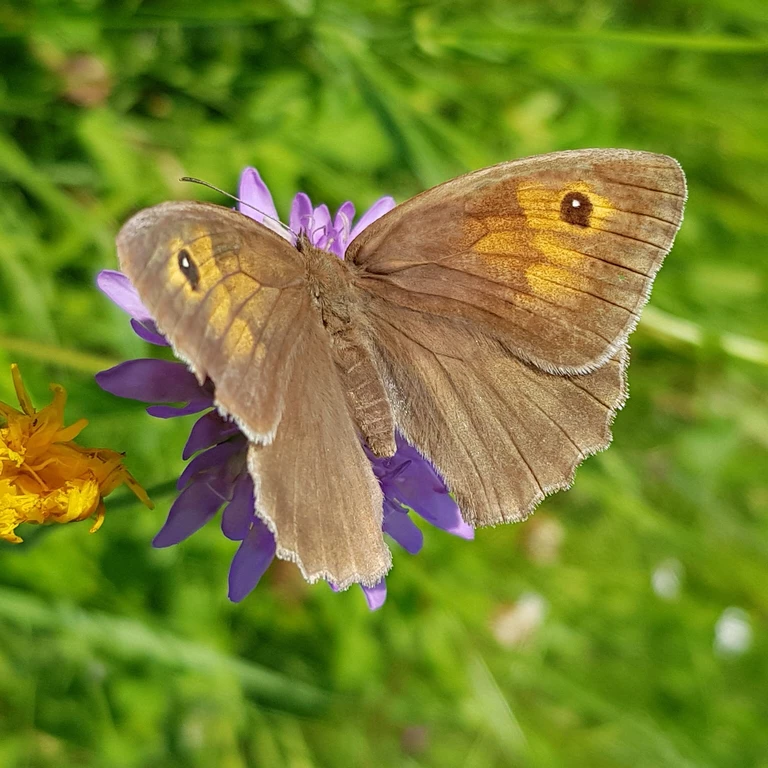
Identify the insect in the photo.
Maniola jurtina
